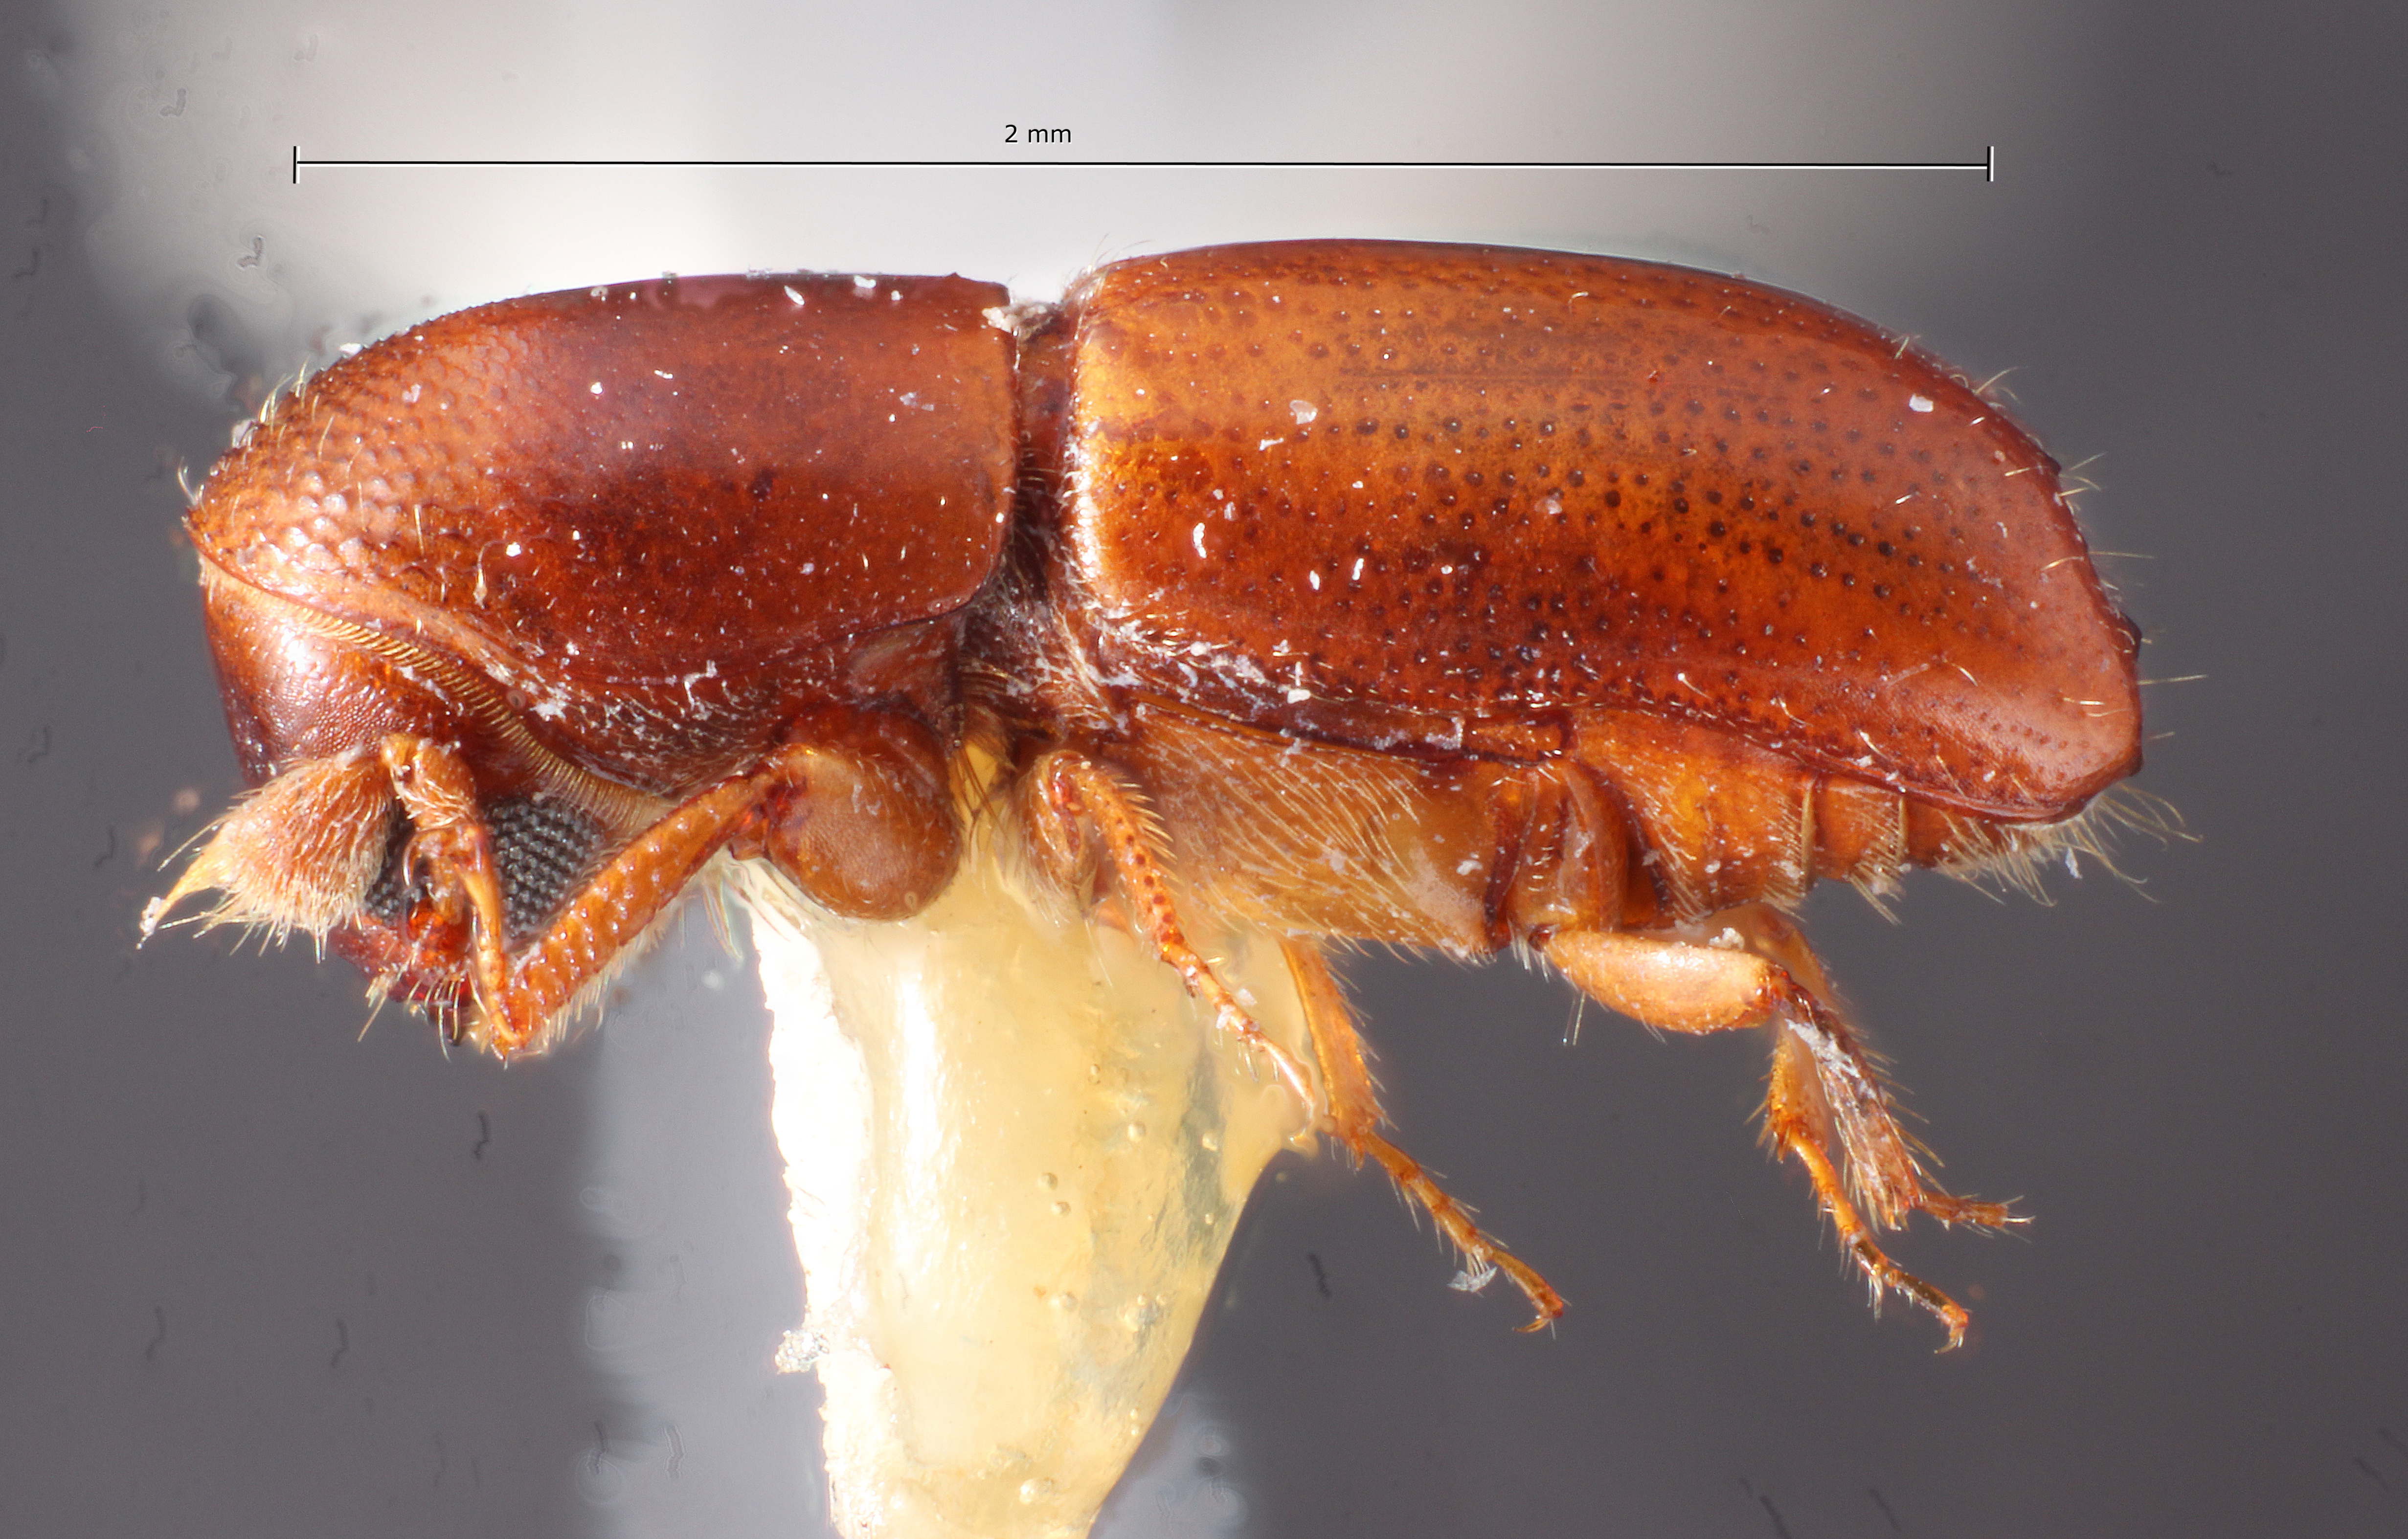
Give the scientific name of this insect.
Monarthrum carinulum
